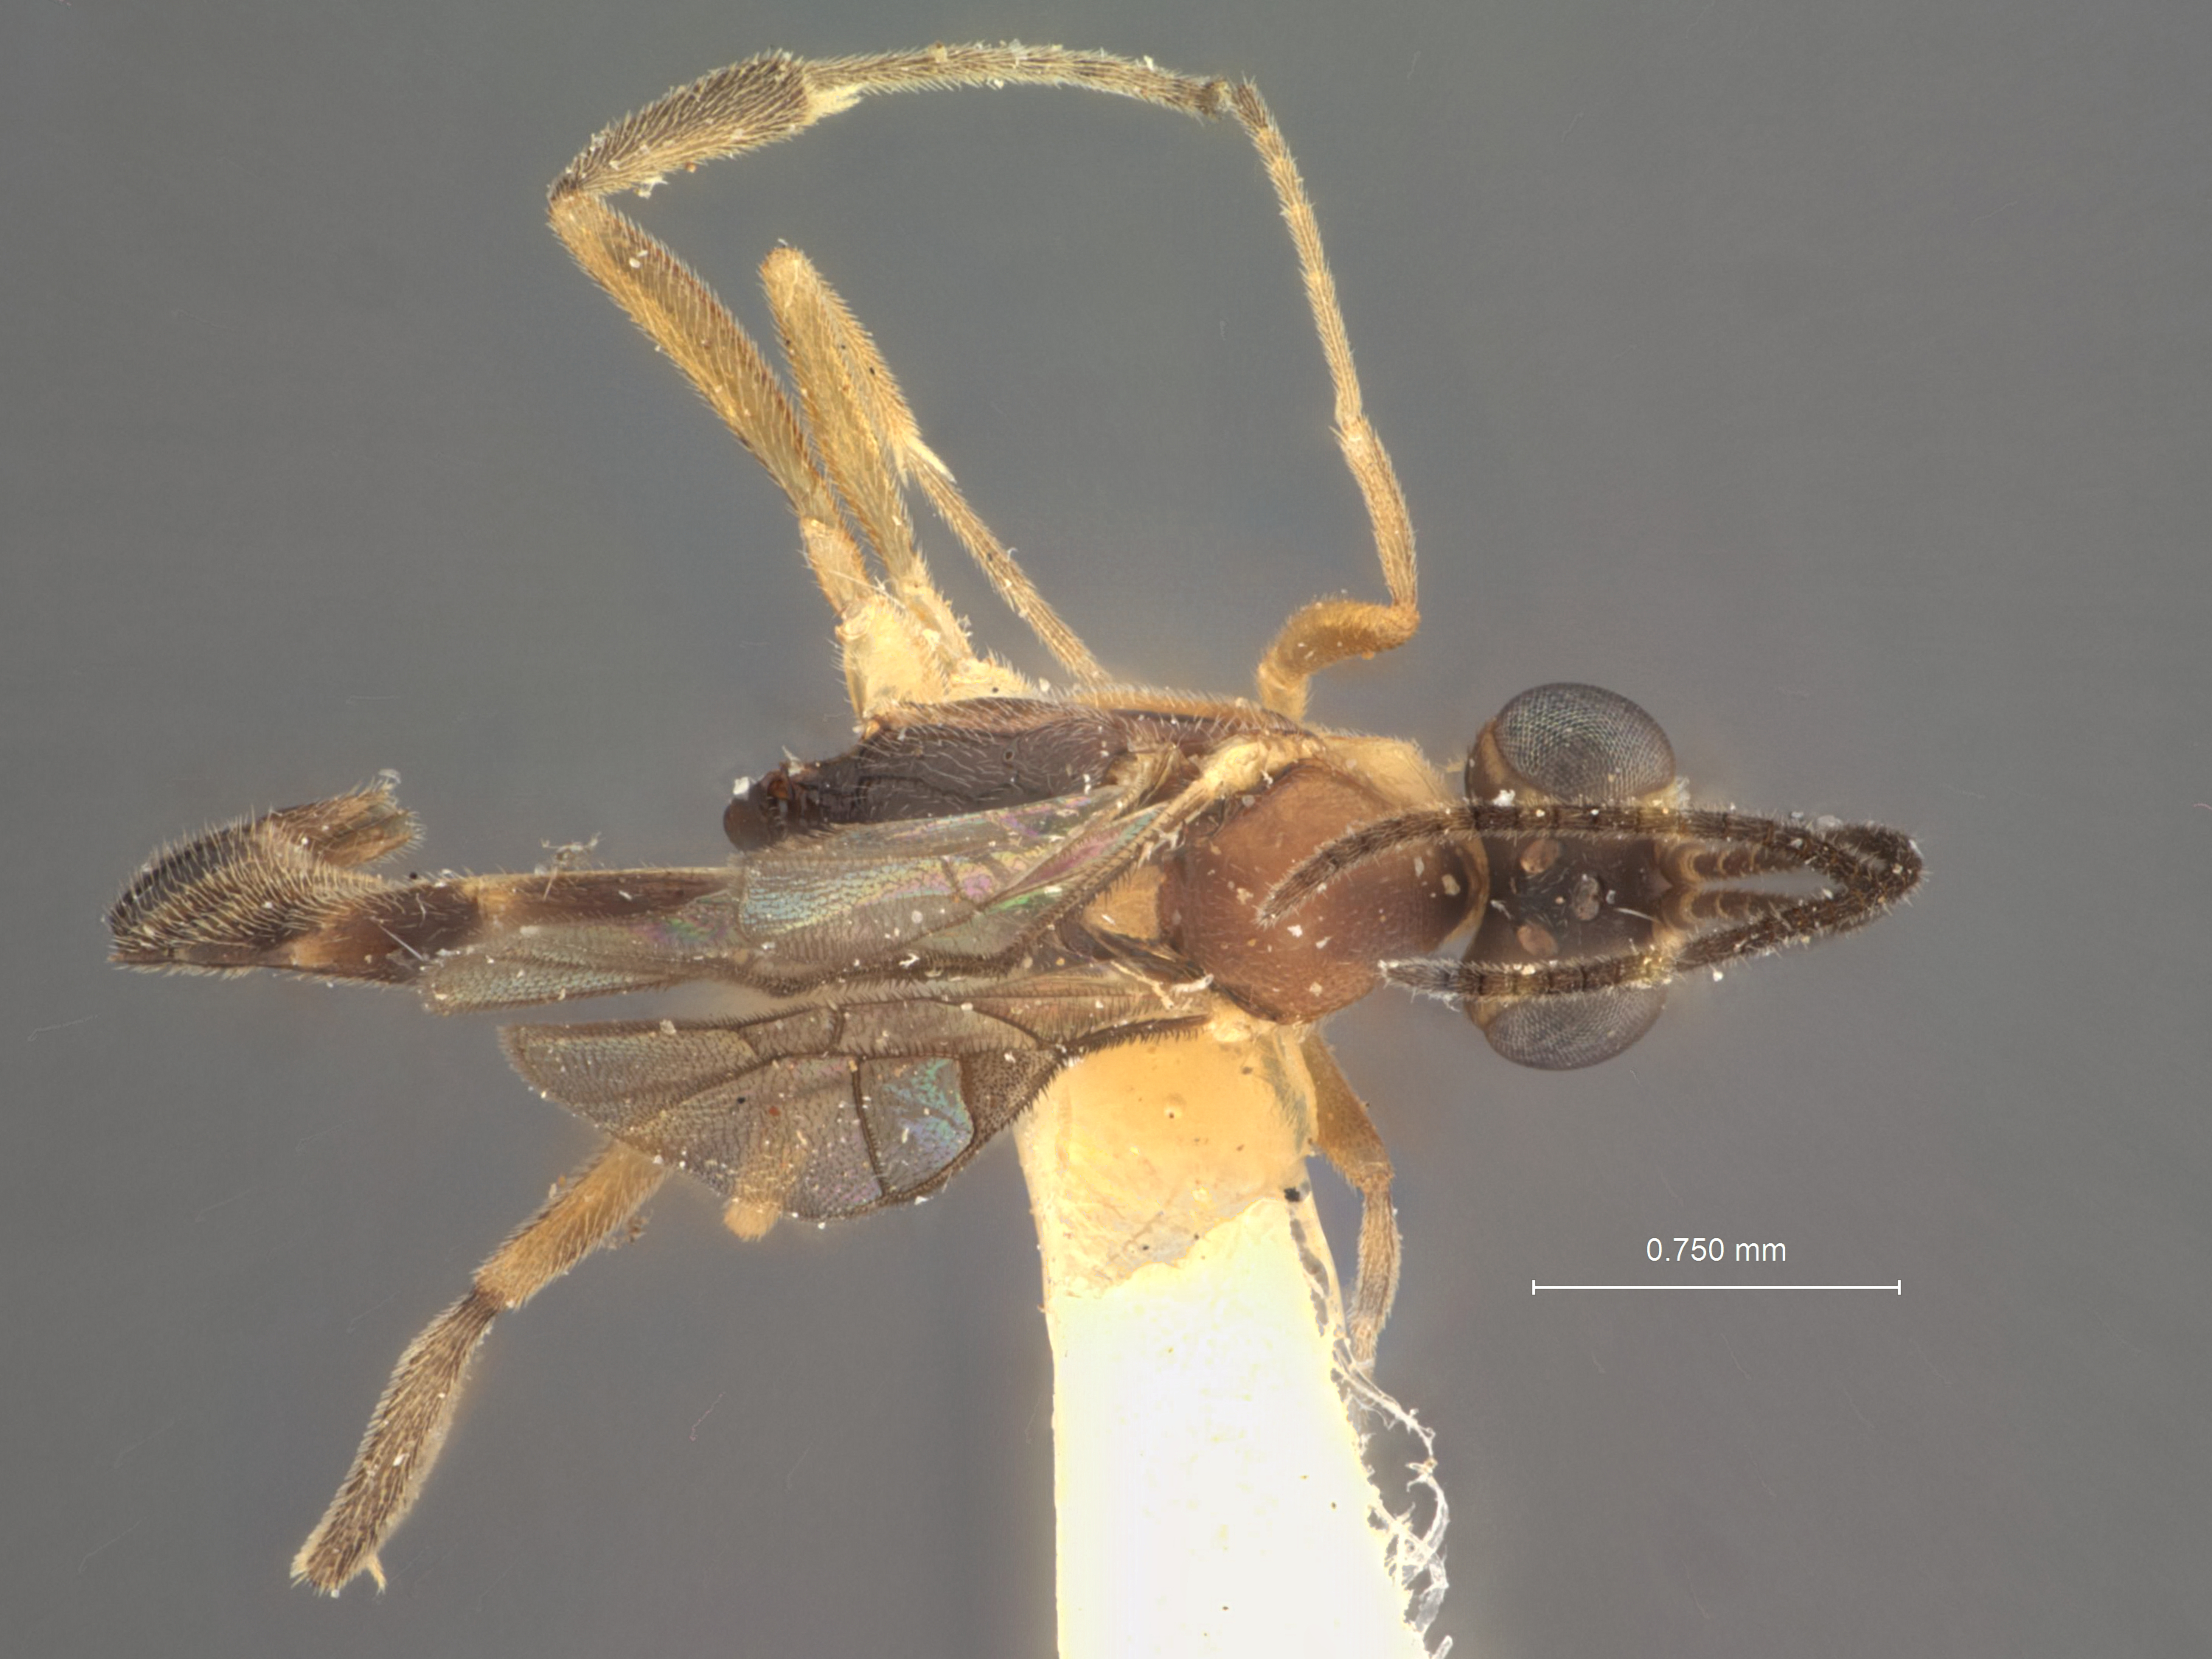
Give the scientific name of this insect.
Temelucha palauensis
